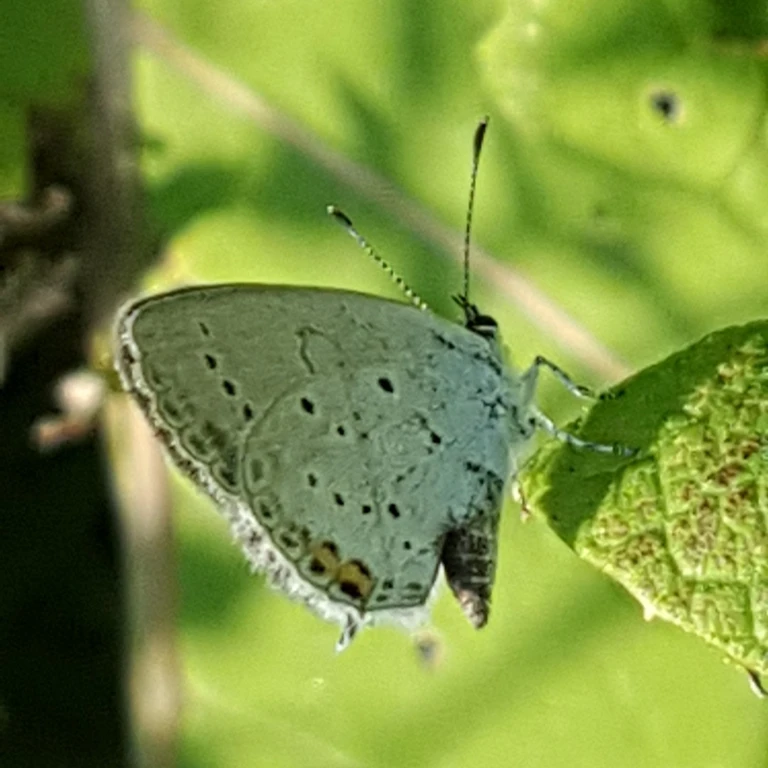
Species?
Cupido argiades (also Elkalyce argiades)
